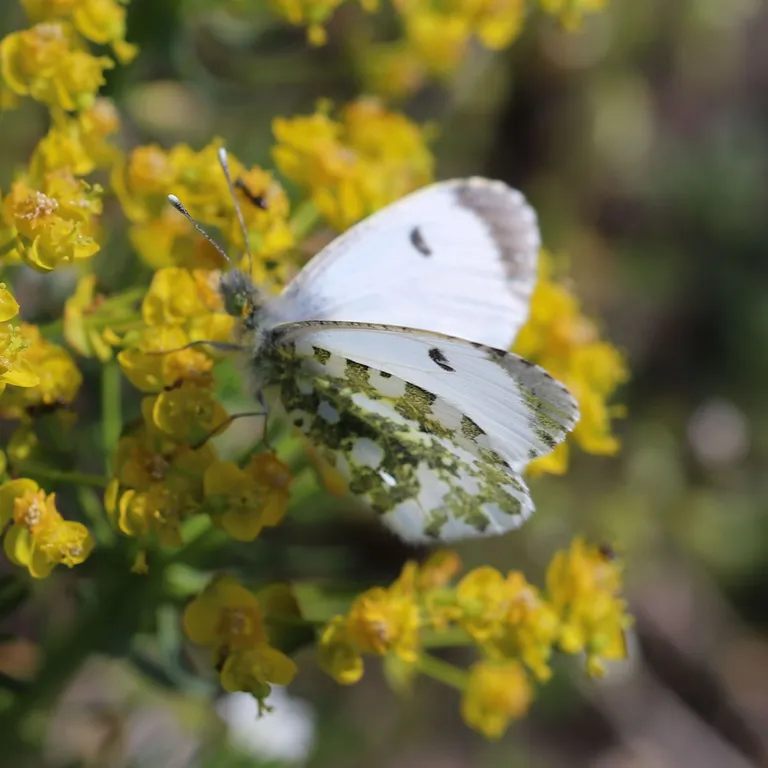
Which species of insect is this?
Anthocharis cardamines
